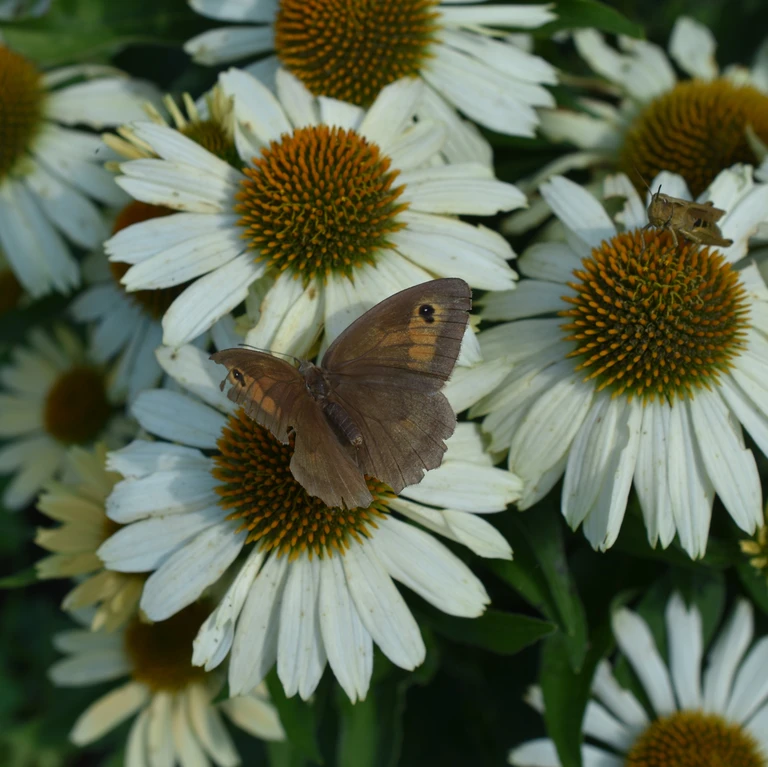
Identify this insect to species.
Maniola jurtina
